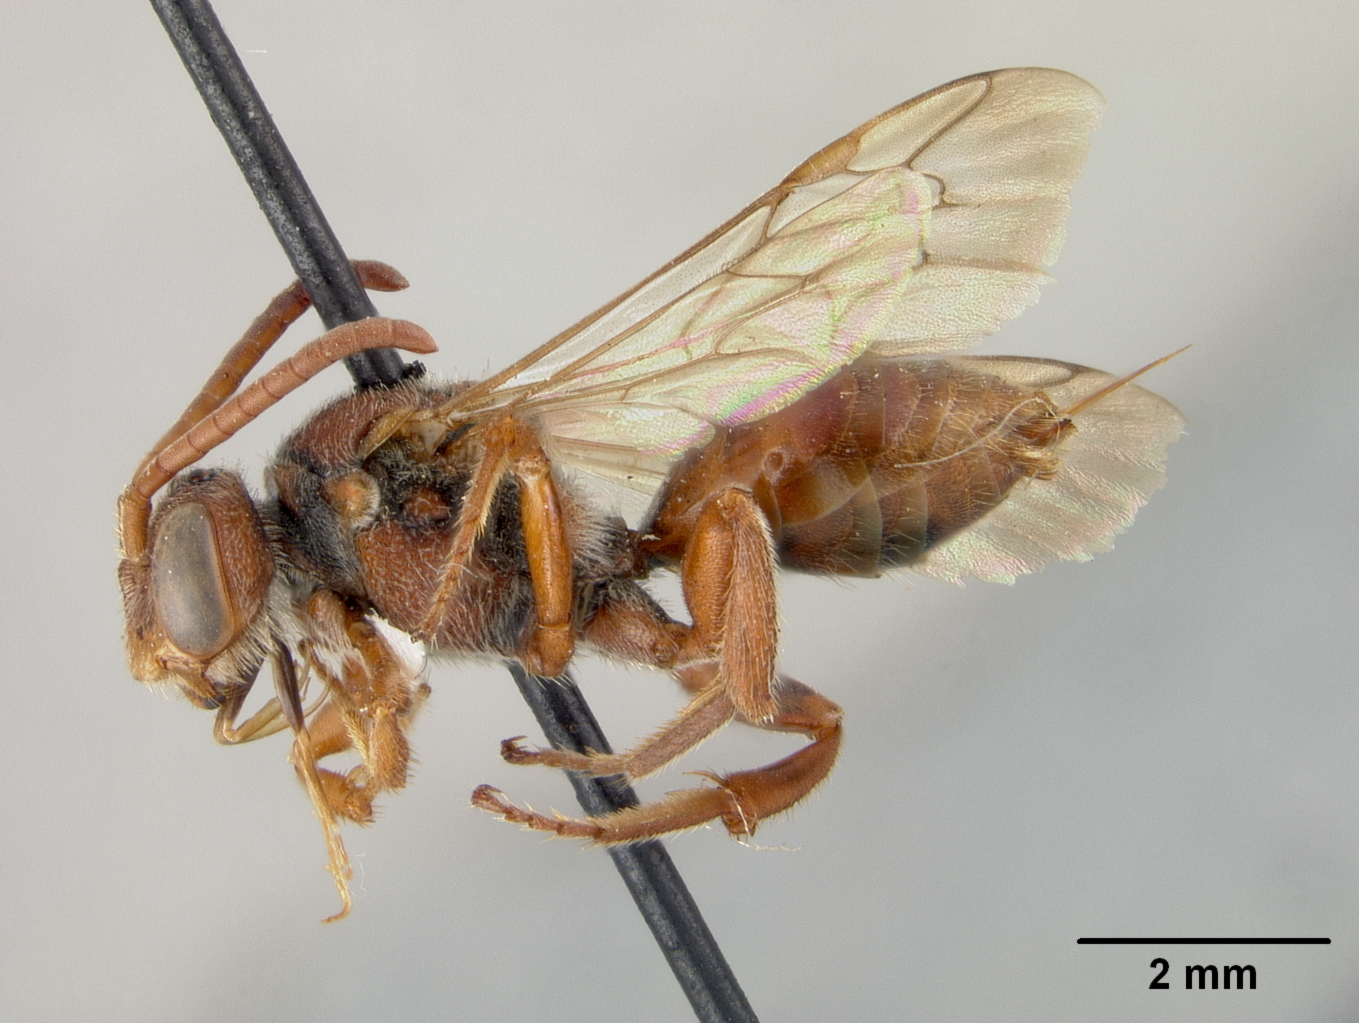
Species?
Nomada decepta
